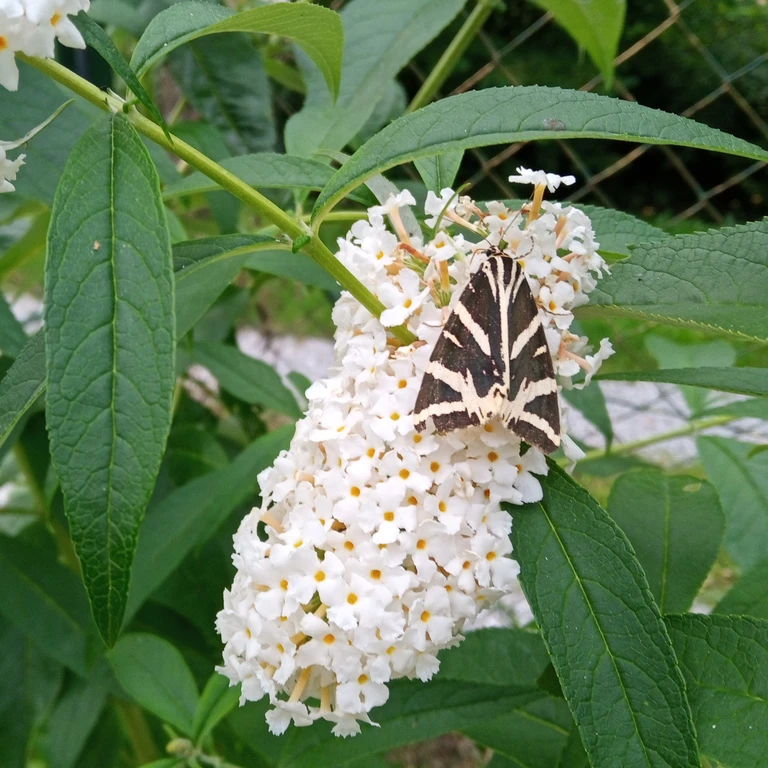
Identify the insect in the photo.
Euplagia quadripunctaria
